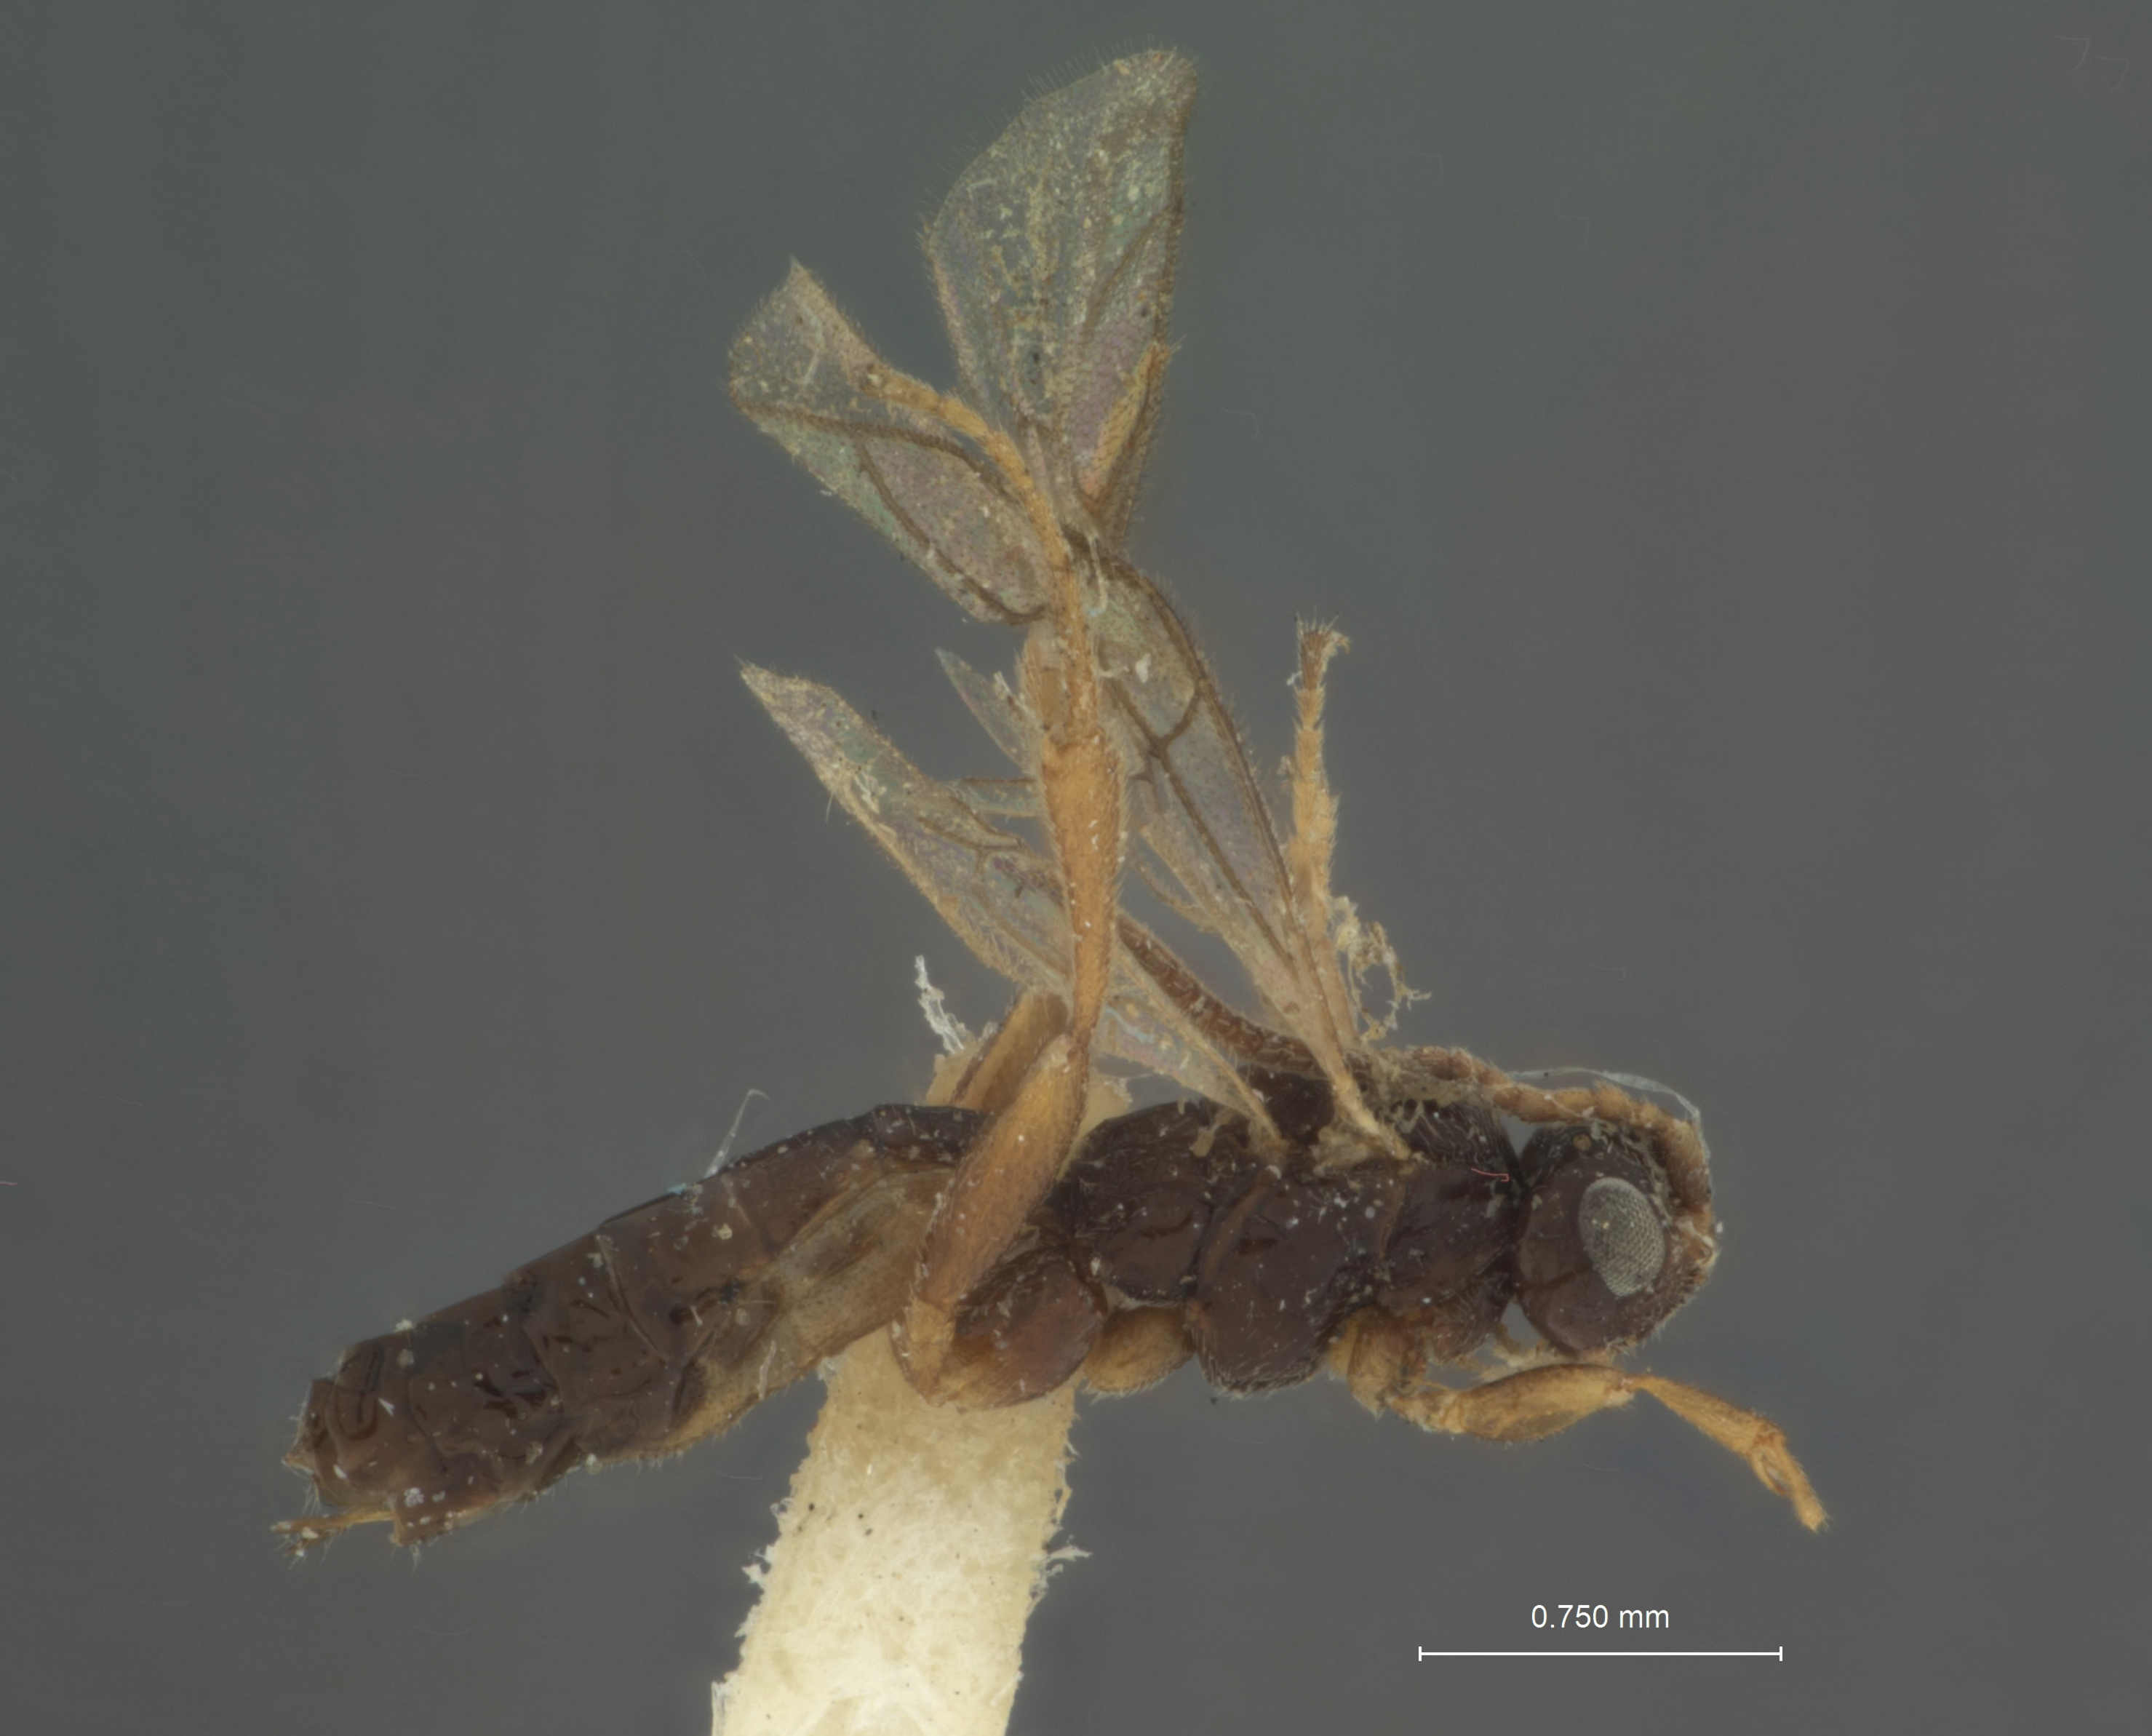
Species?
Stenomacrus borealis
